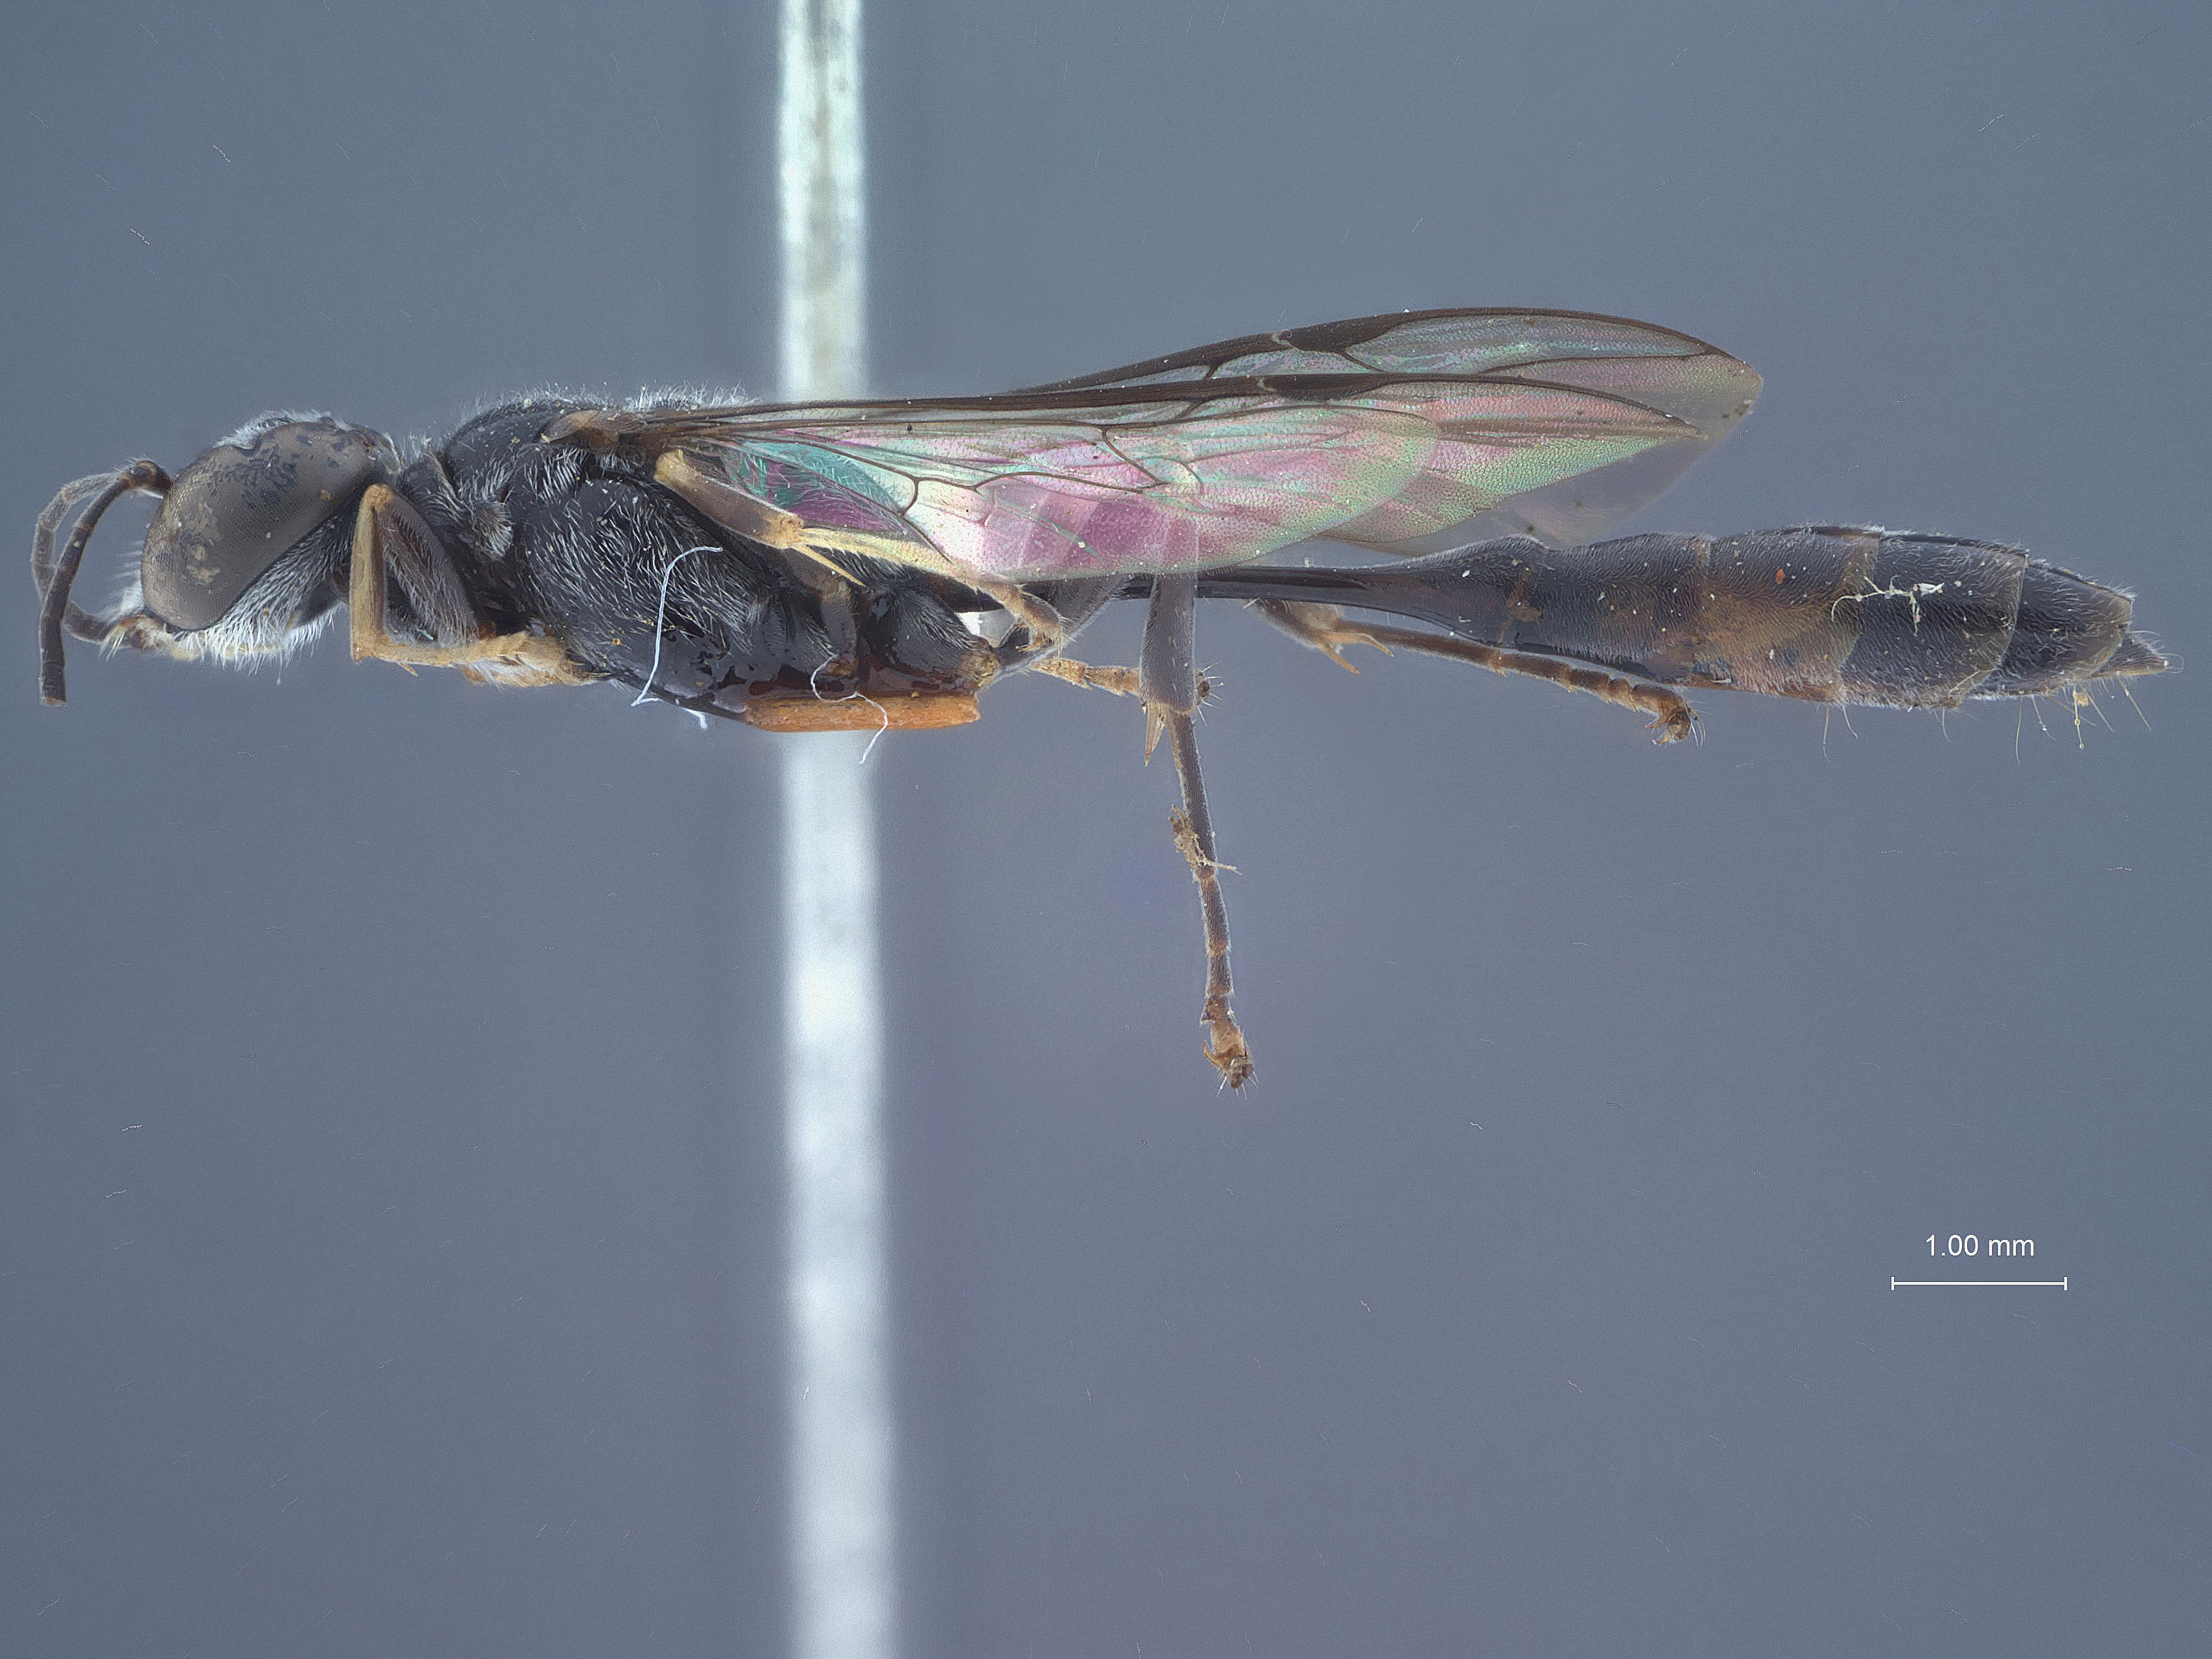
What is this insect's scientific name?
Trypoxylon sarum
